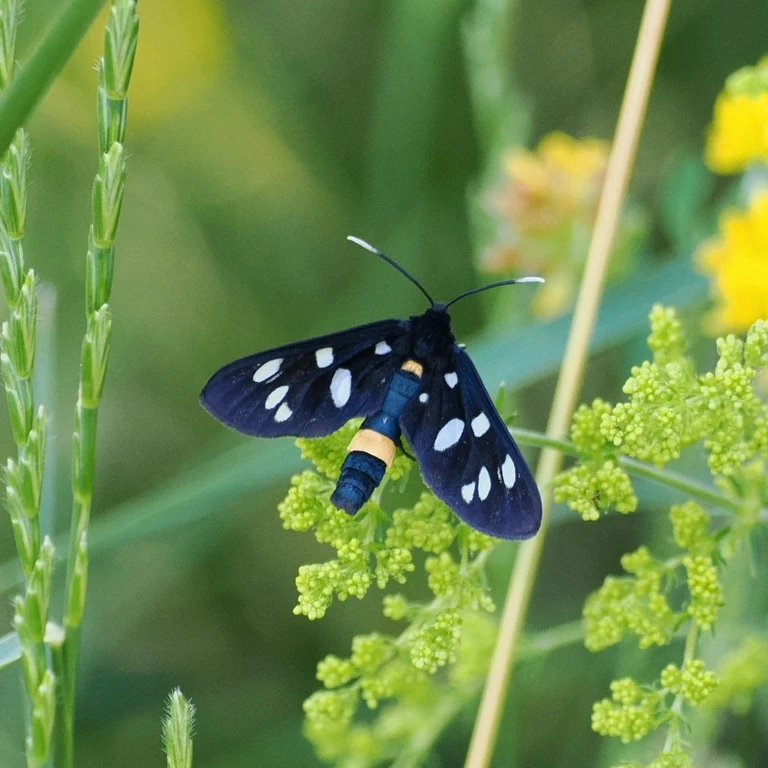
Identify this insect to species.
Amata phegea
